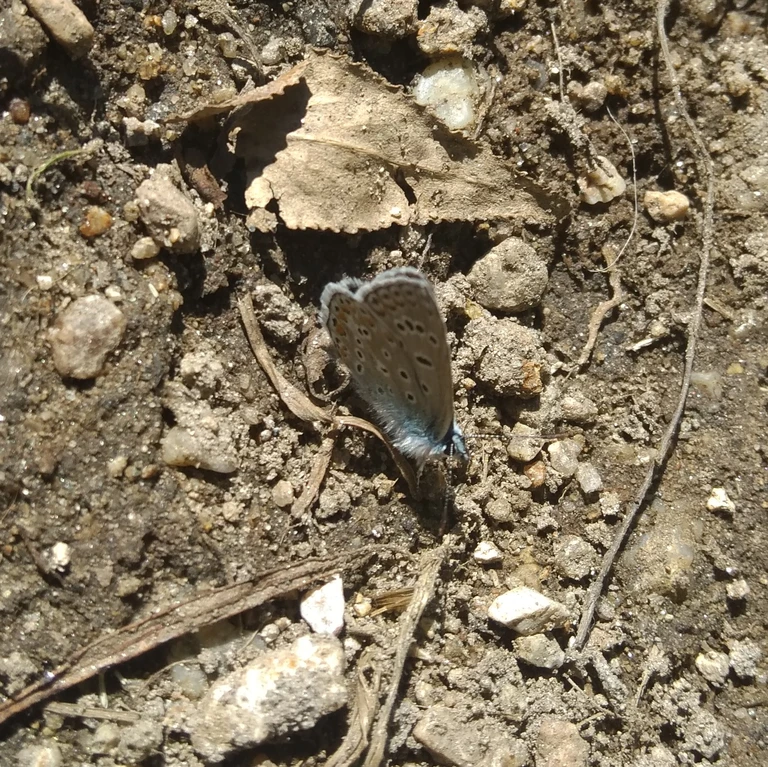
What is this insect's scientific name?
Polyommatus icarus
